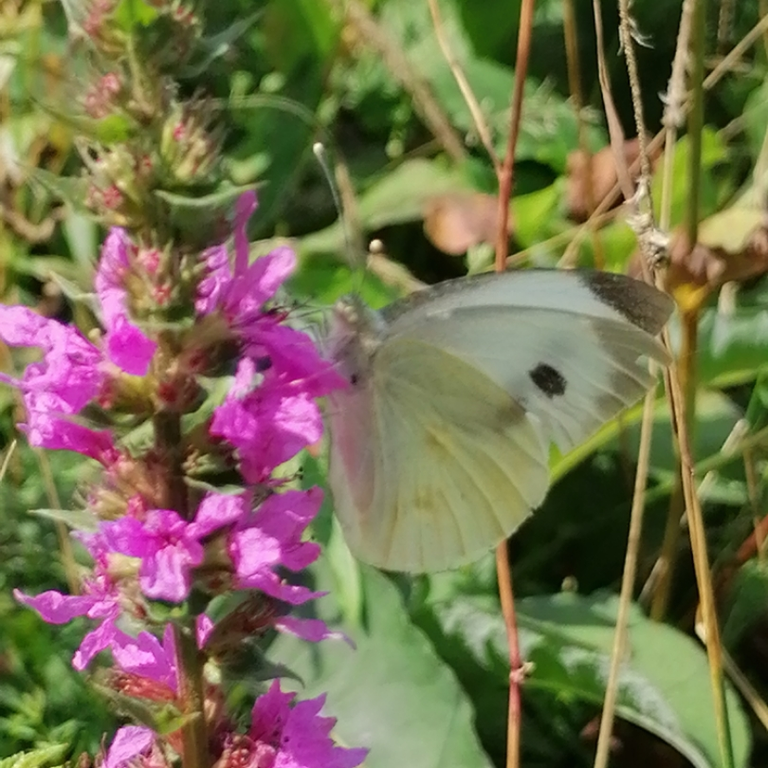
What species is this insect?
Pieris brassicae
